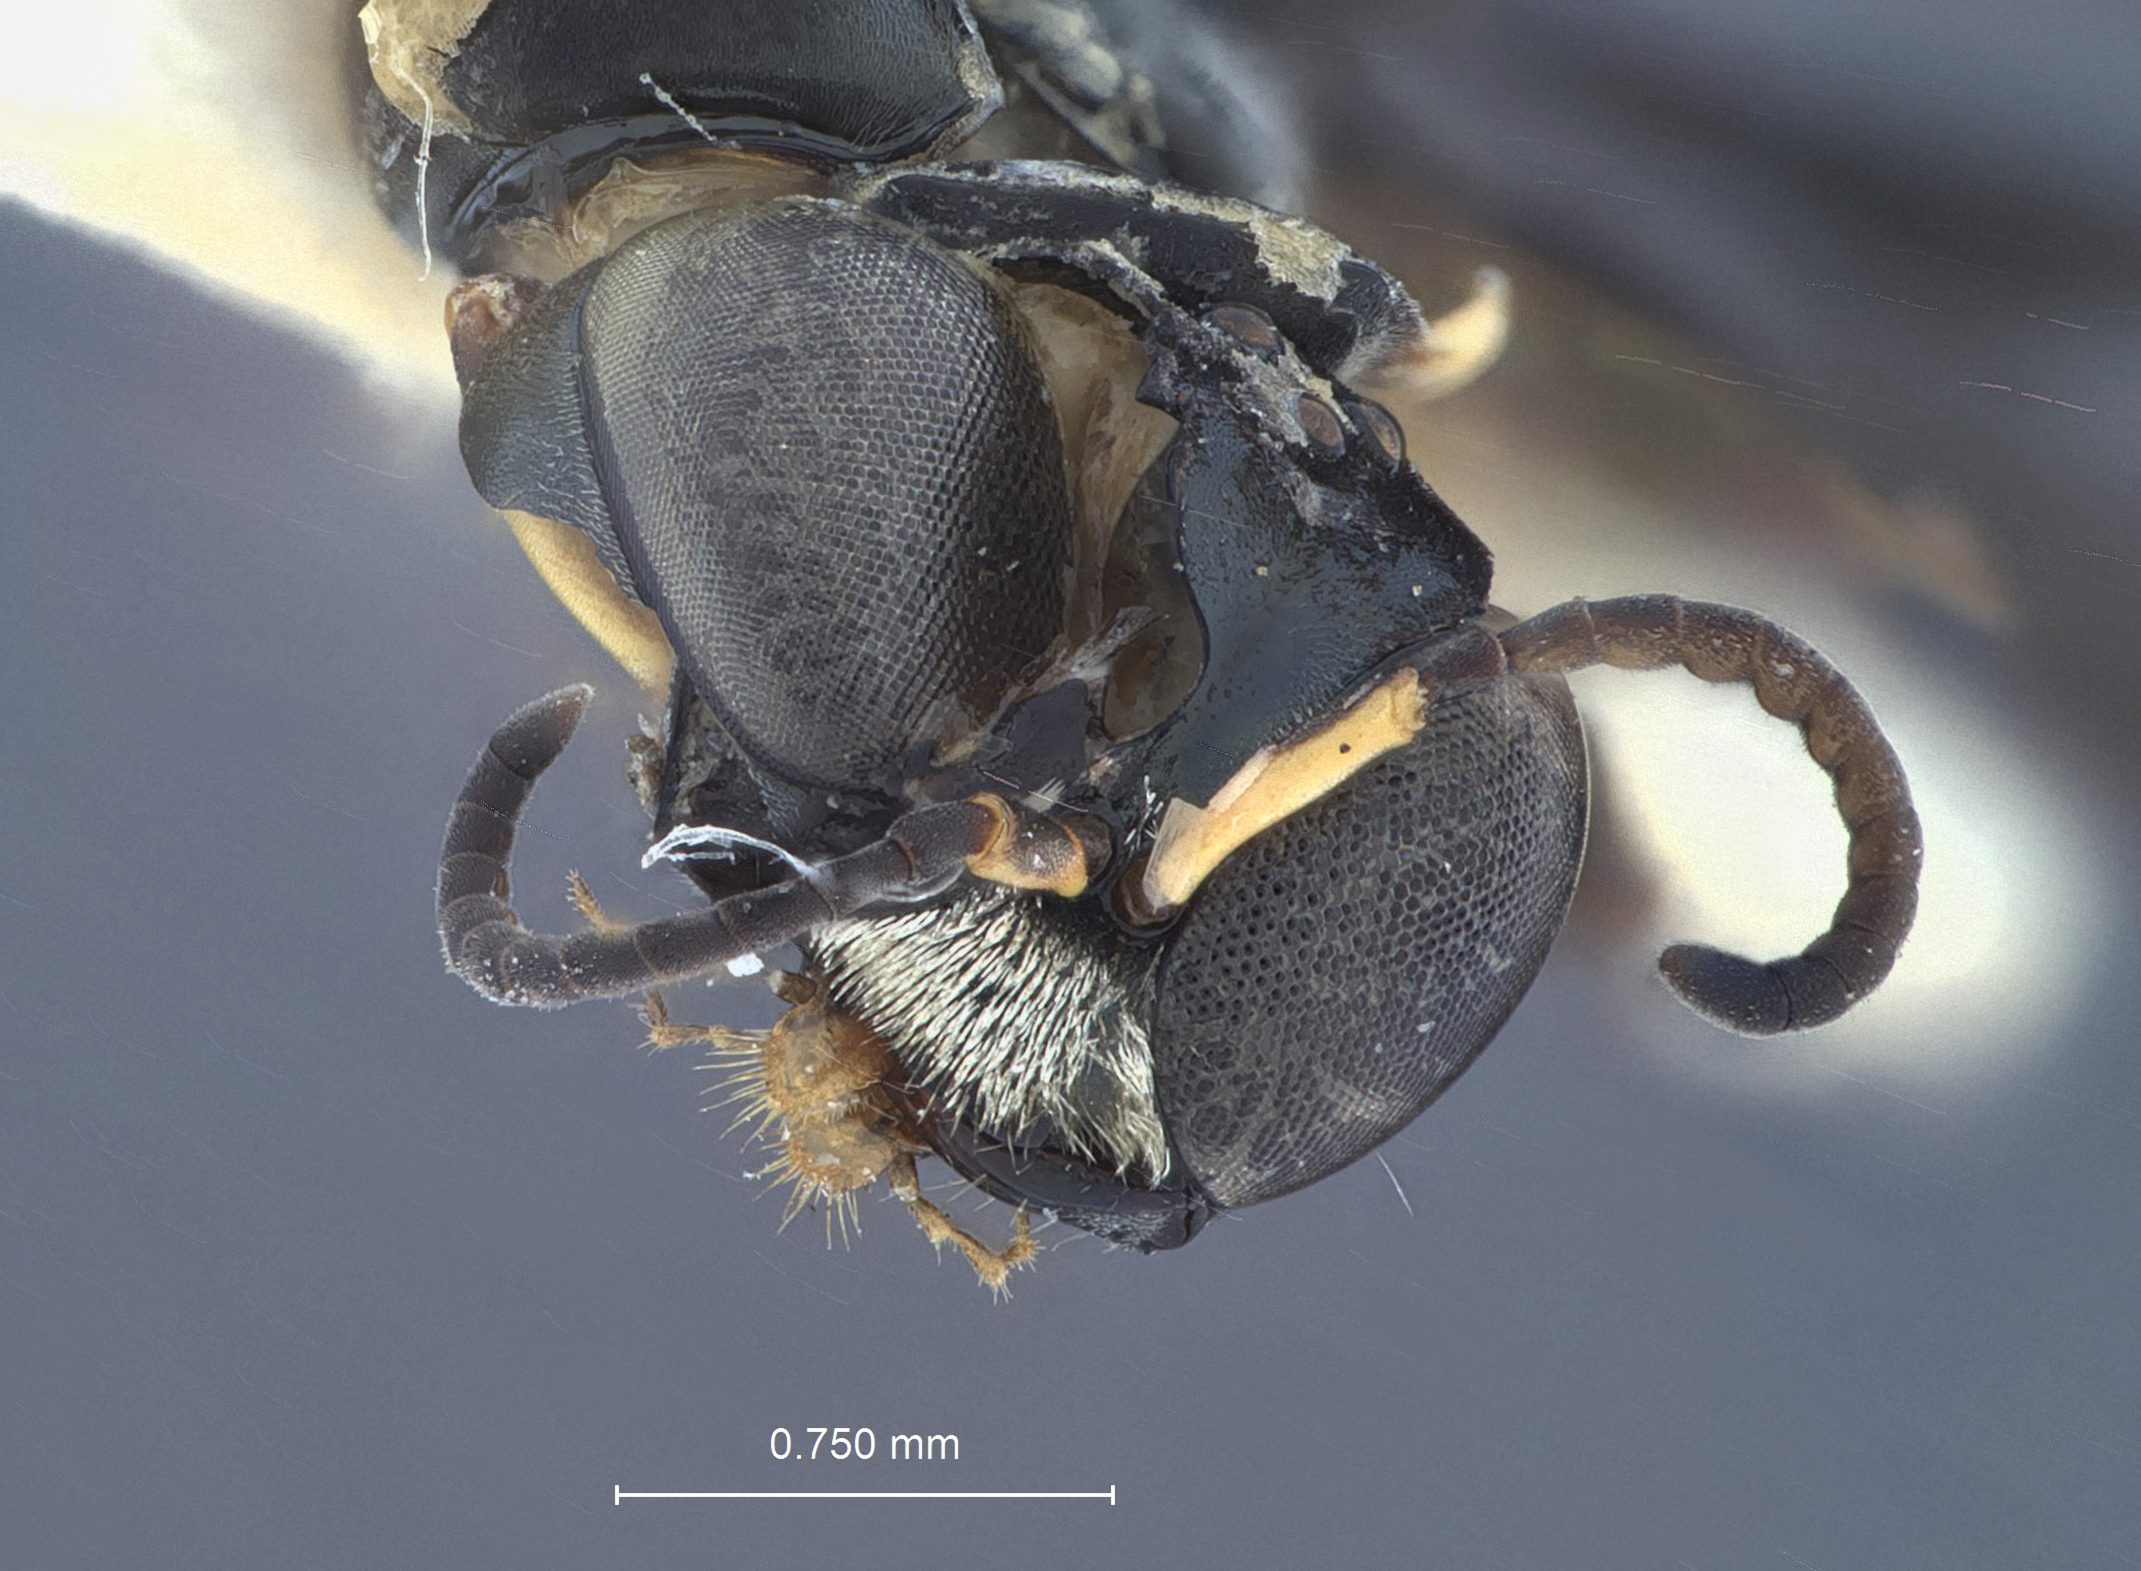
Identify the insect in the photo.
Rhopalum taipingshanum
